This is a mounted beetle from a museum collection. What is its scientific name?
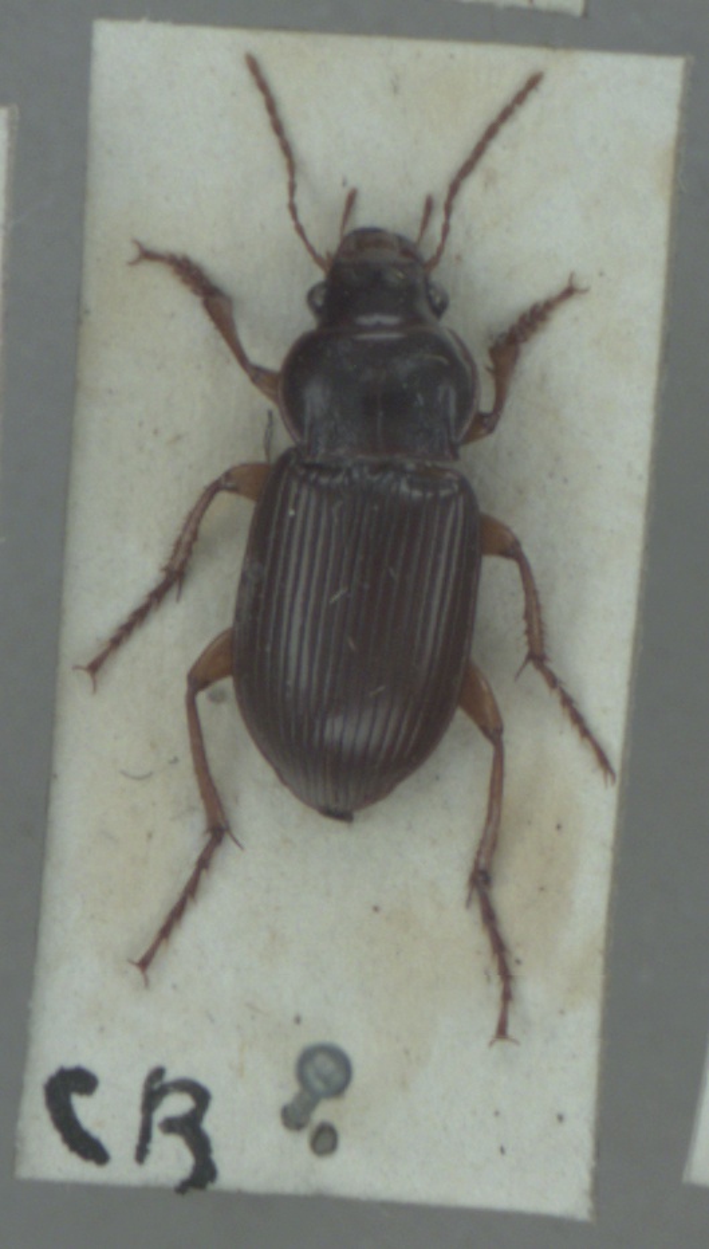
Amara aulica
